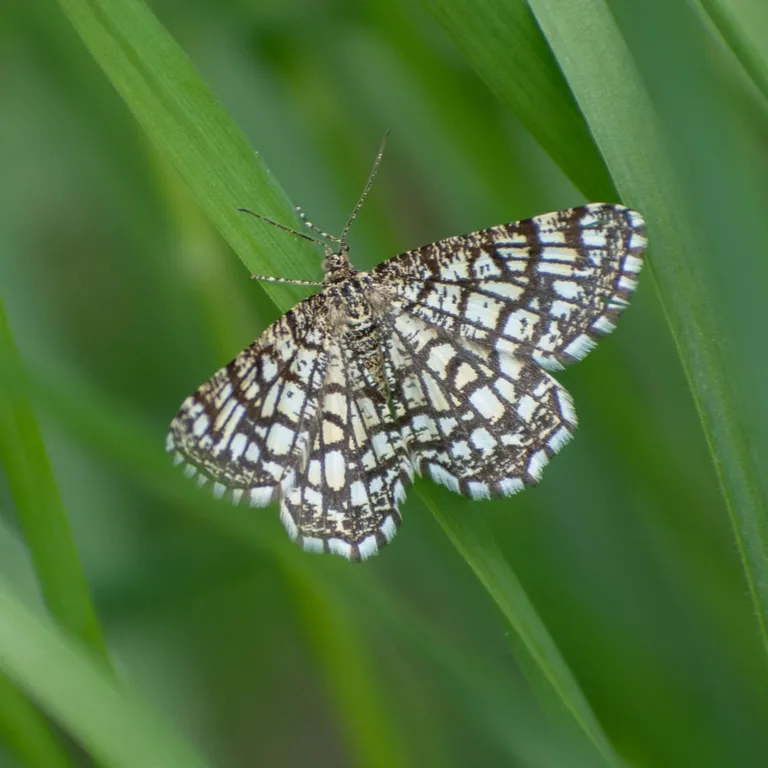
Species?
Chiasmia clathrata
